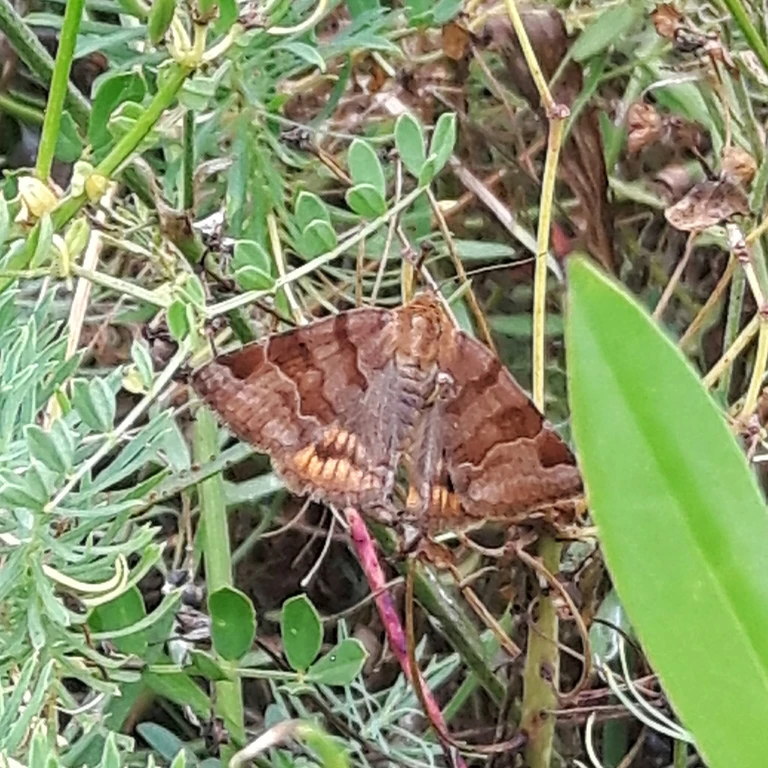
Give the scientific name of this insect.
Euclidia glyphica
